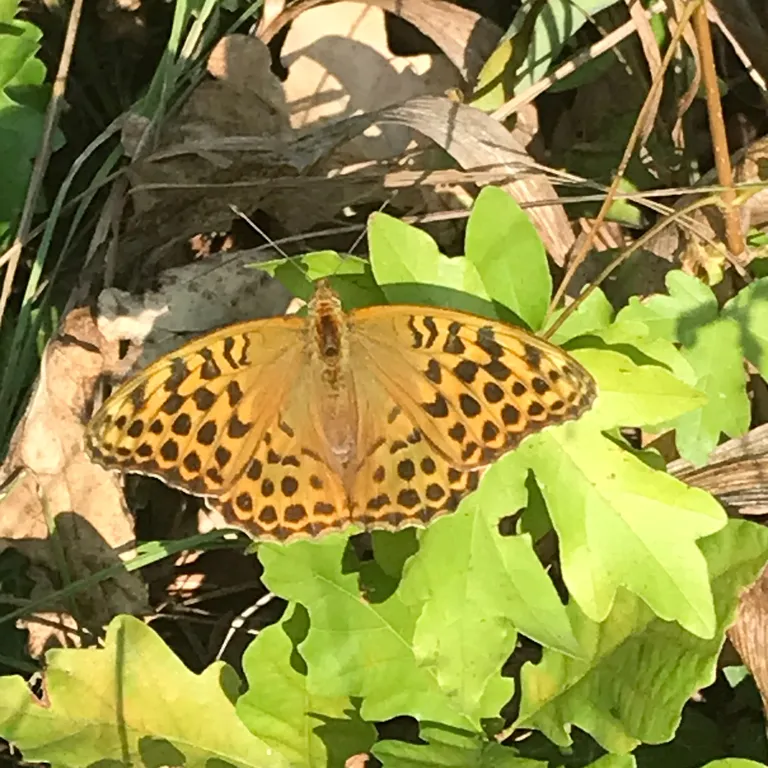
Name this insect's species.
Argynnis paphia
